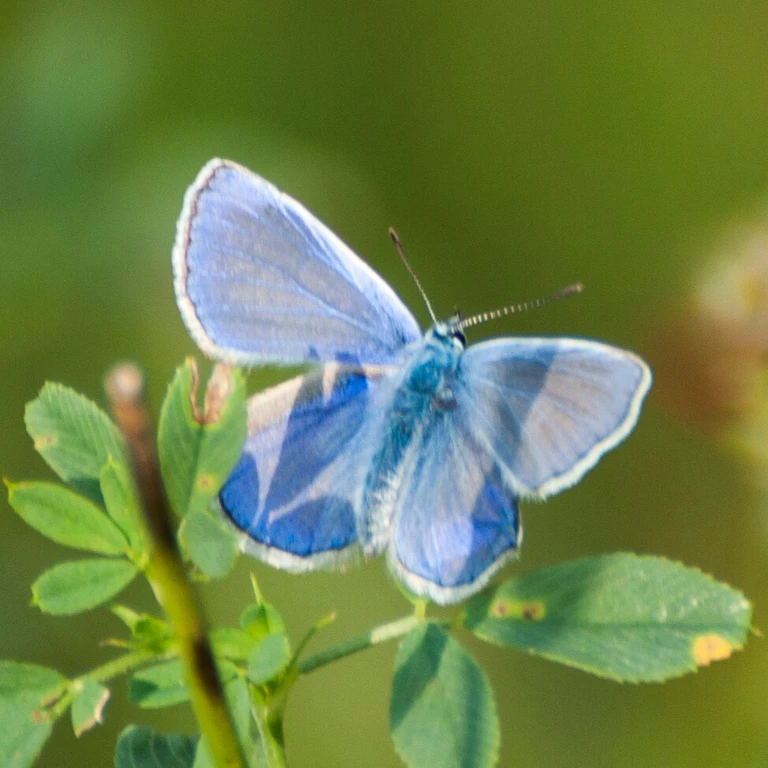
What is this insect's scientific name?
Polyommatus icarus
